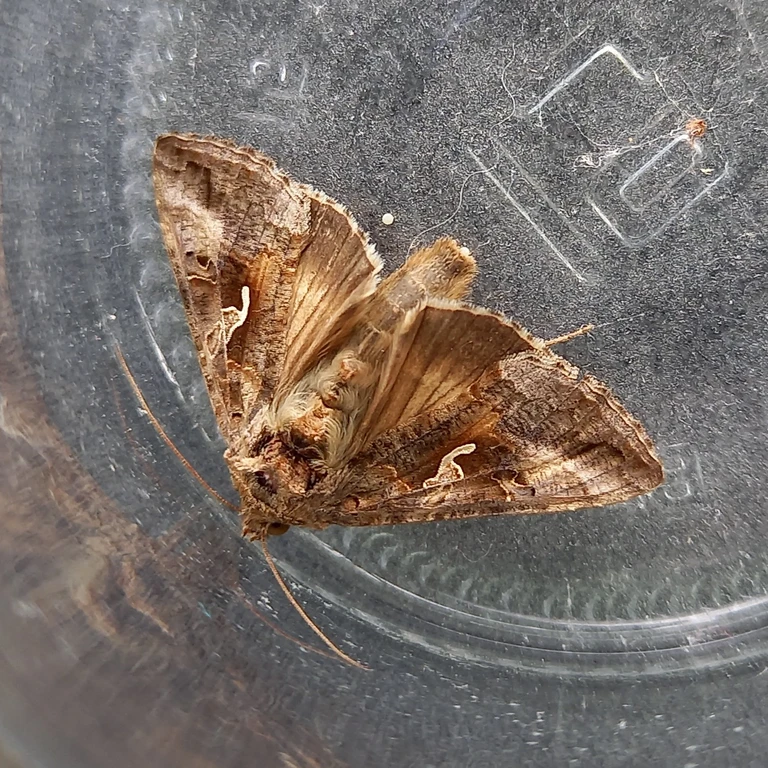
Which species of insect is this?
Autographa gamma
